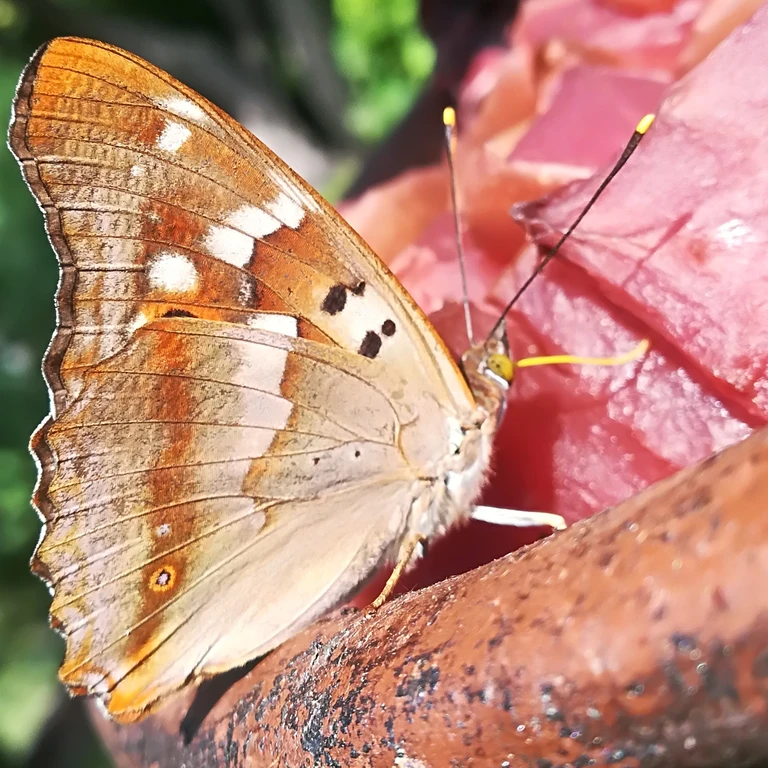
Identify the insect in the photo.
Apatura ilia
